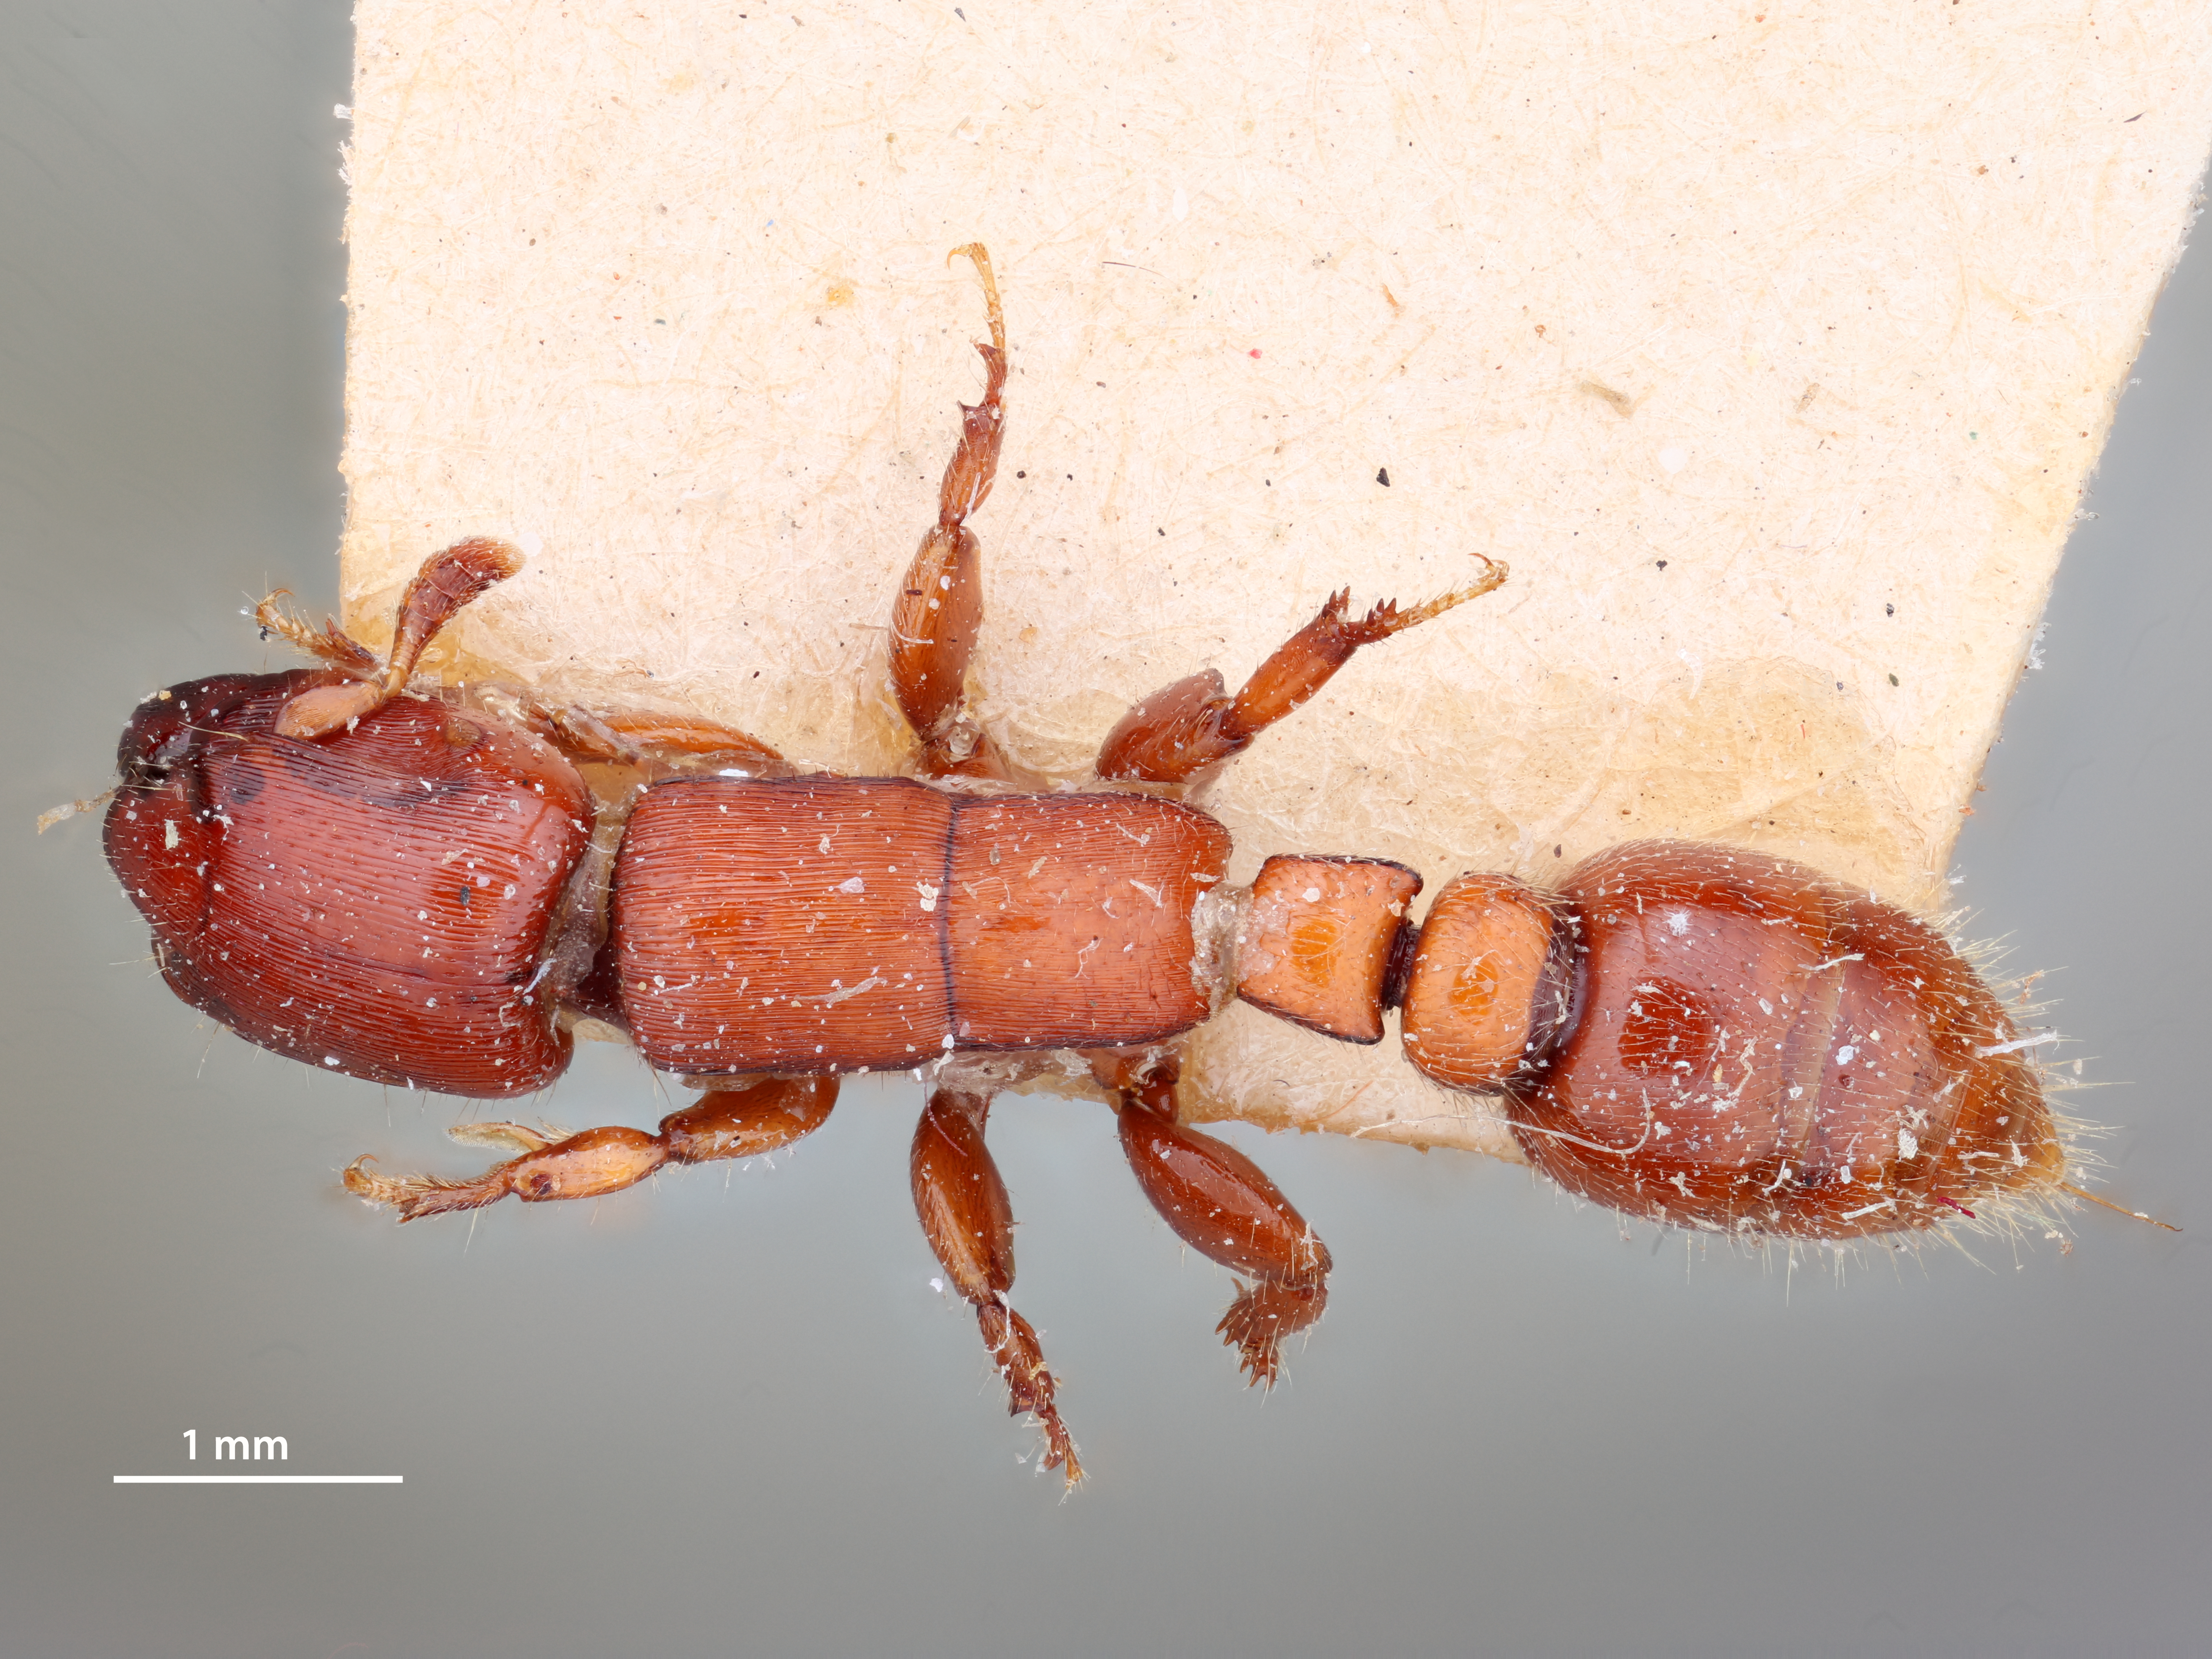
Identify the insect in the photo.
Metapone greeni
